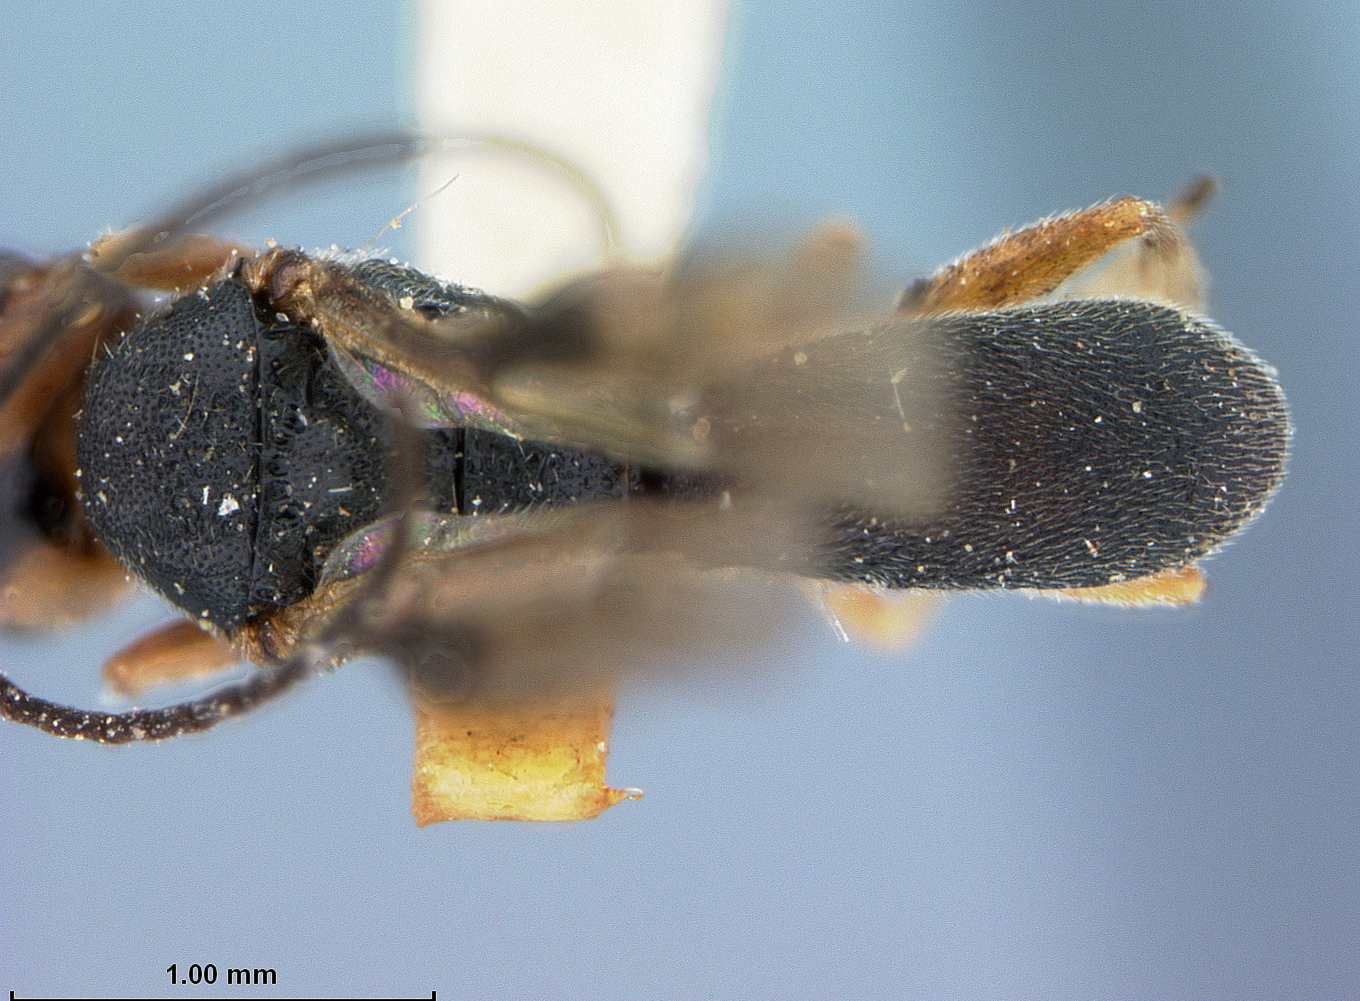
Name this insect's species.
Ascogaster maculaticeps
